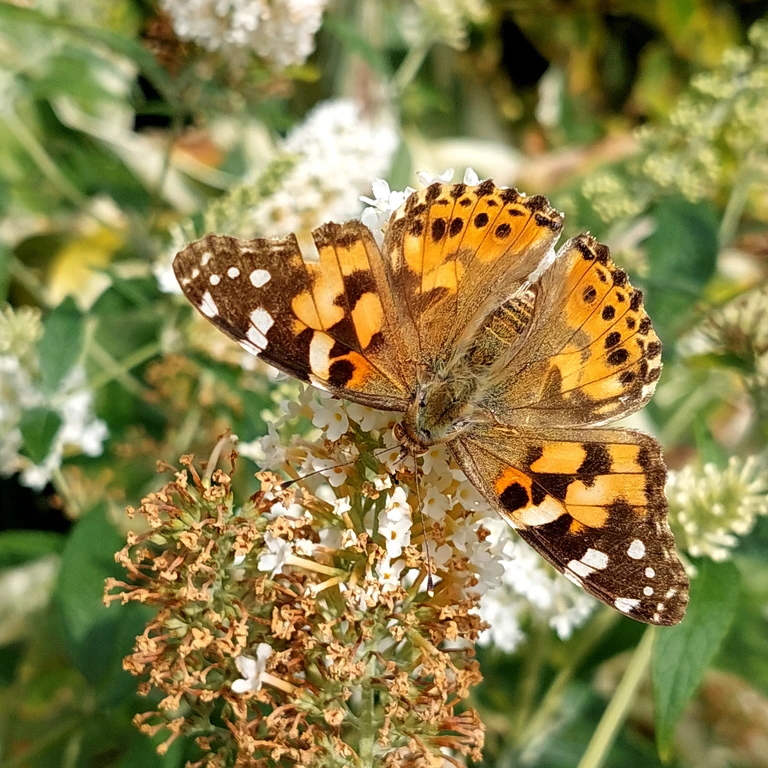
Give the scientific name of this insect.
Vanessa cardui
